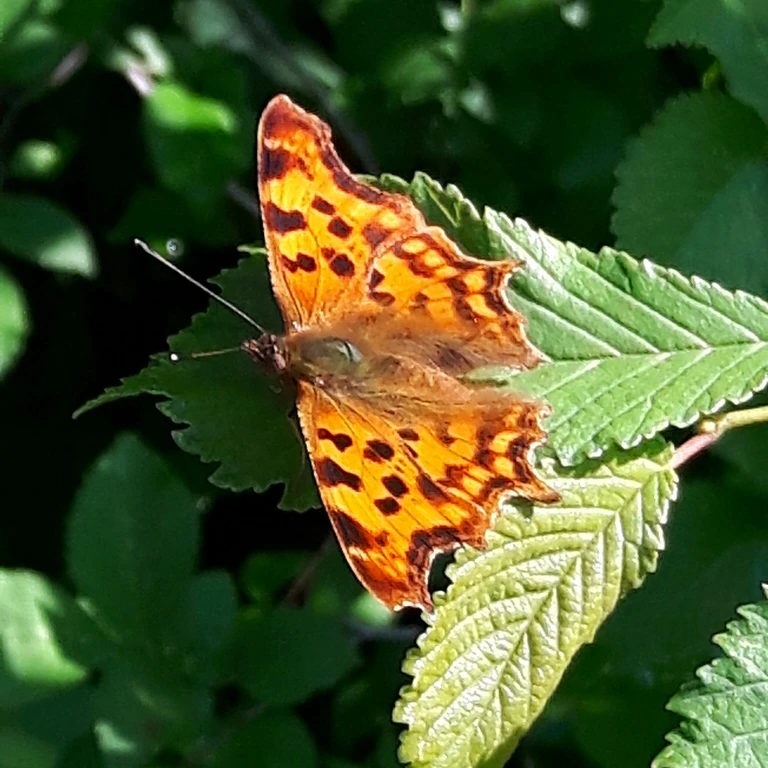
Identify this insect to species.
Polygonia c-album
